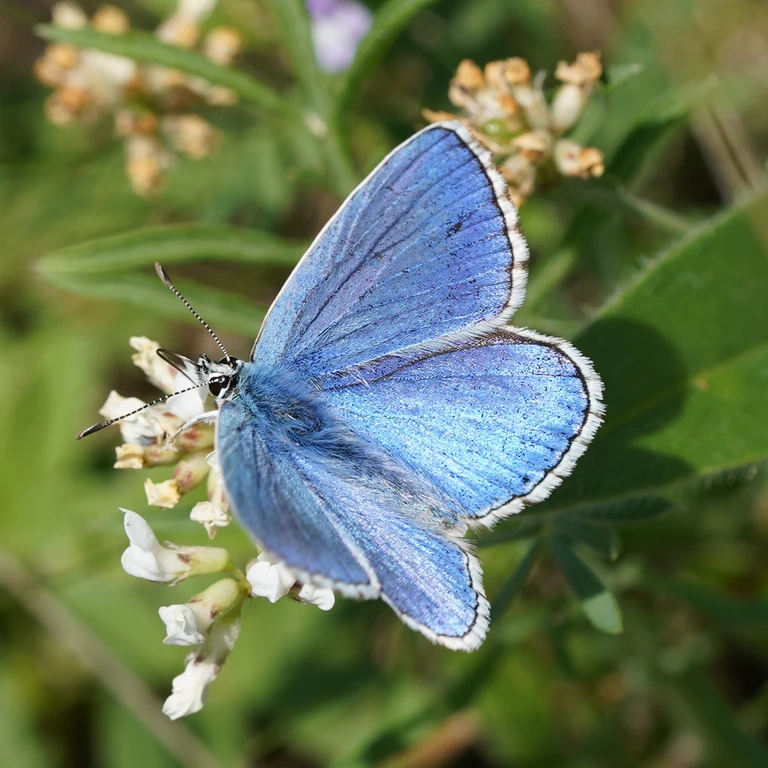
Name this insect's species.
Lysandra bellargus
